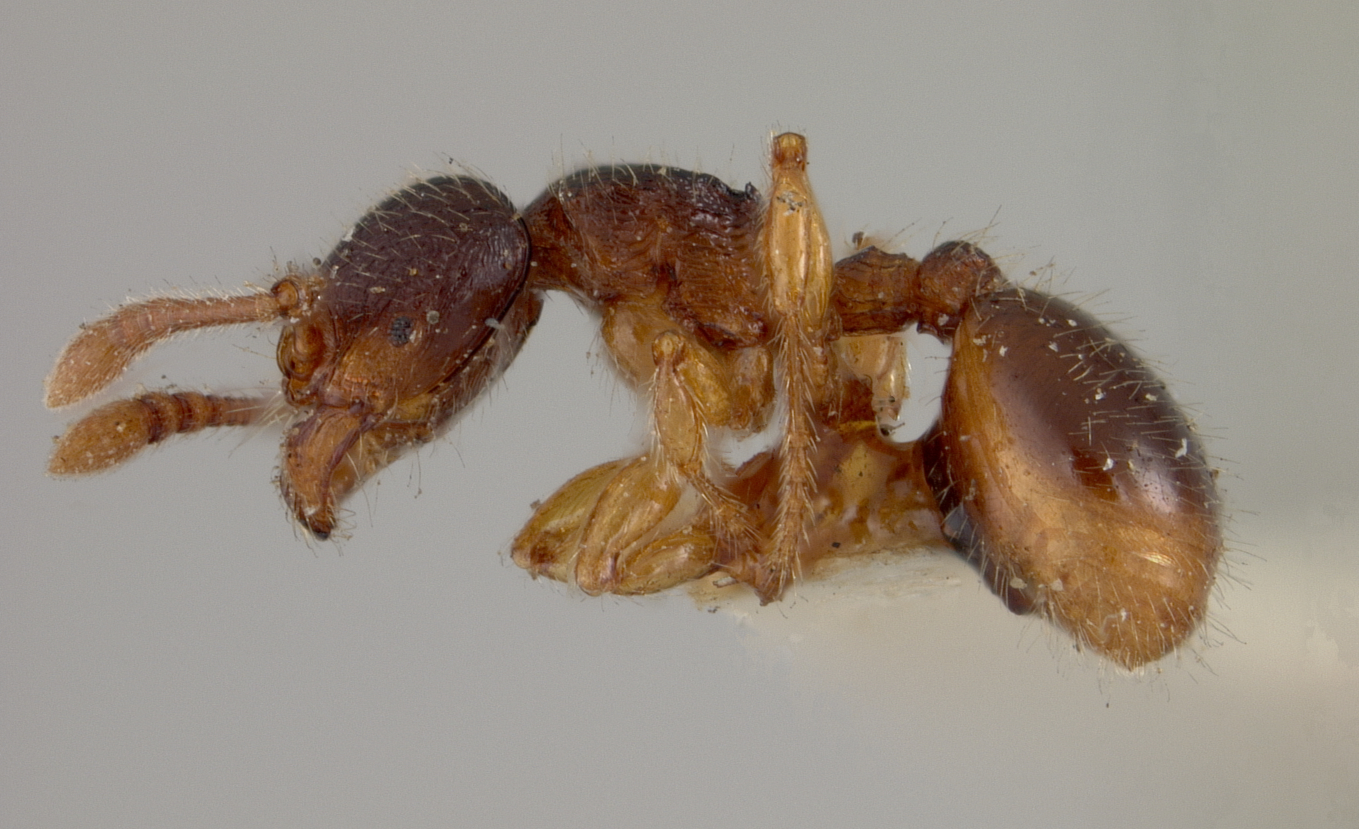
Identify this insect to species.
Myrmecina latreillei
